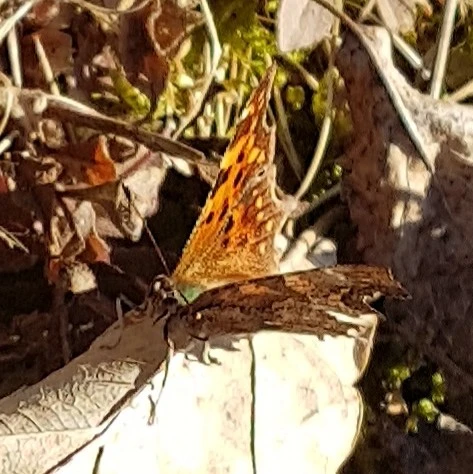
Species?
Polygonia c-album
